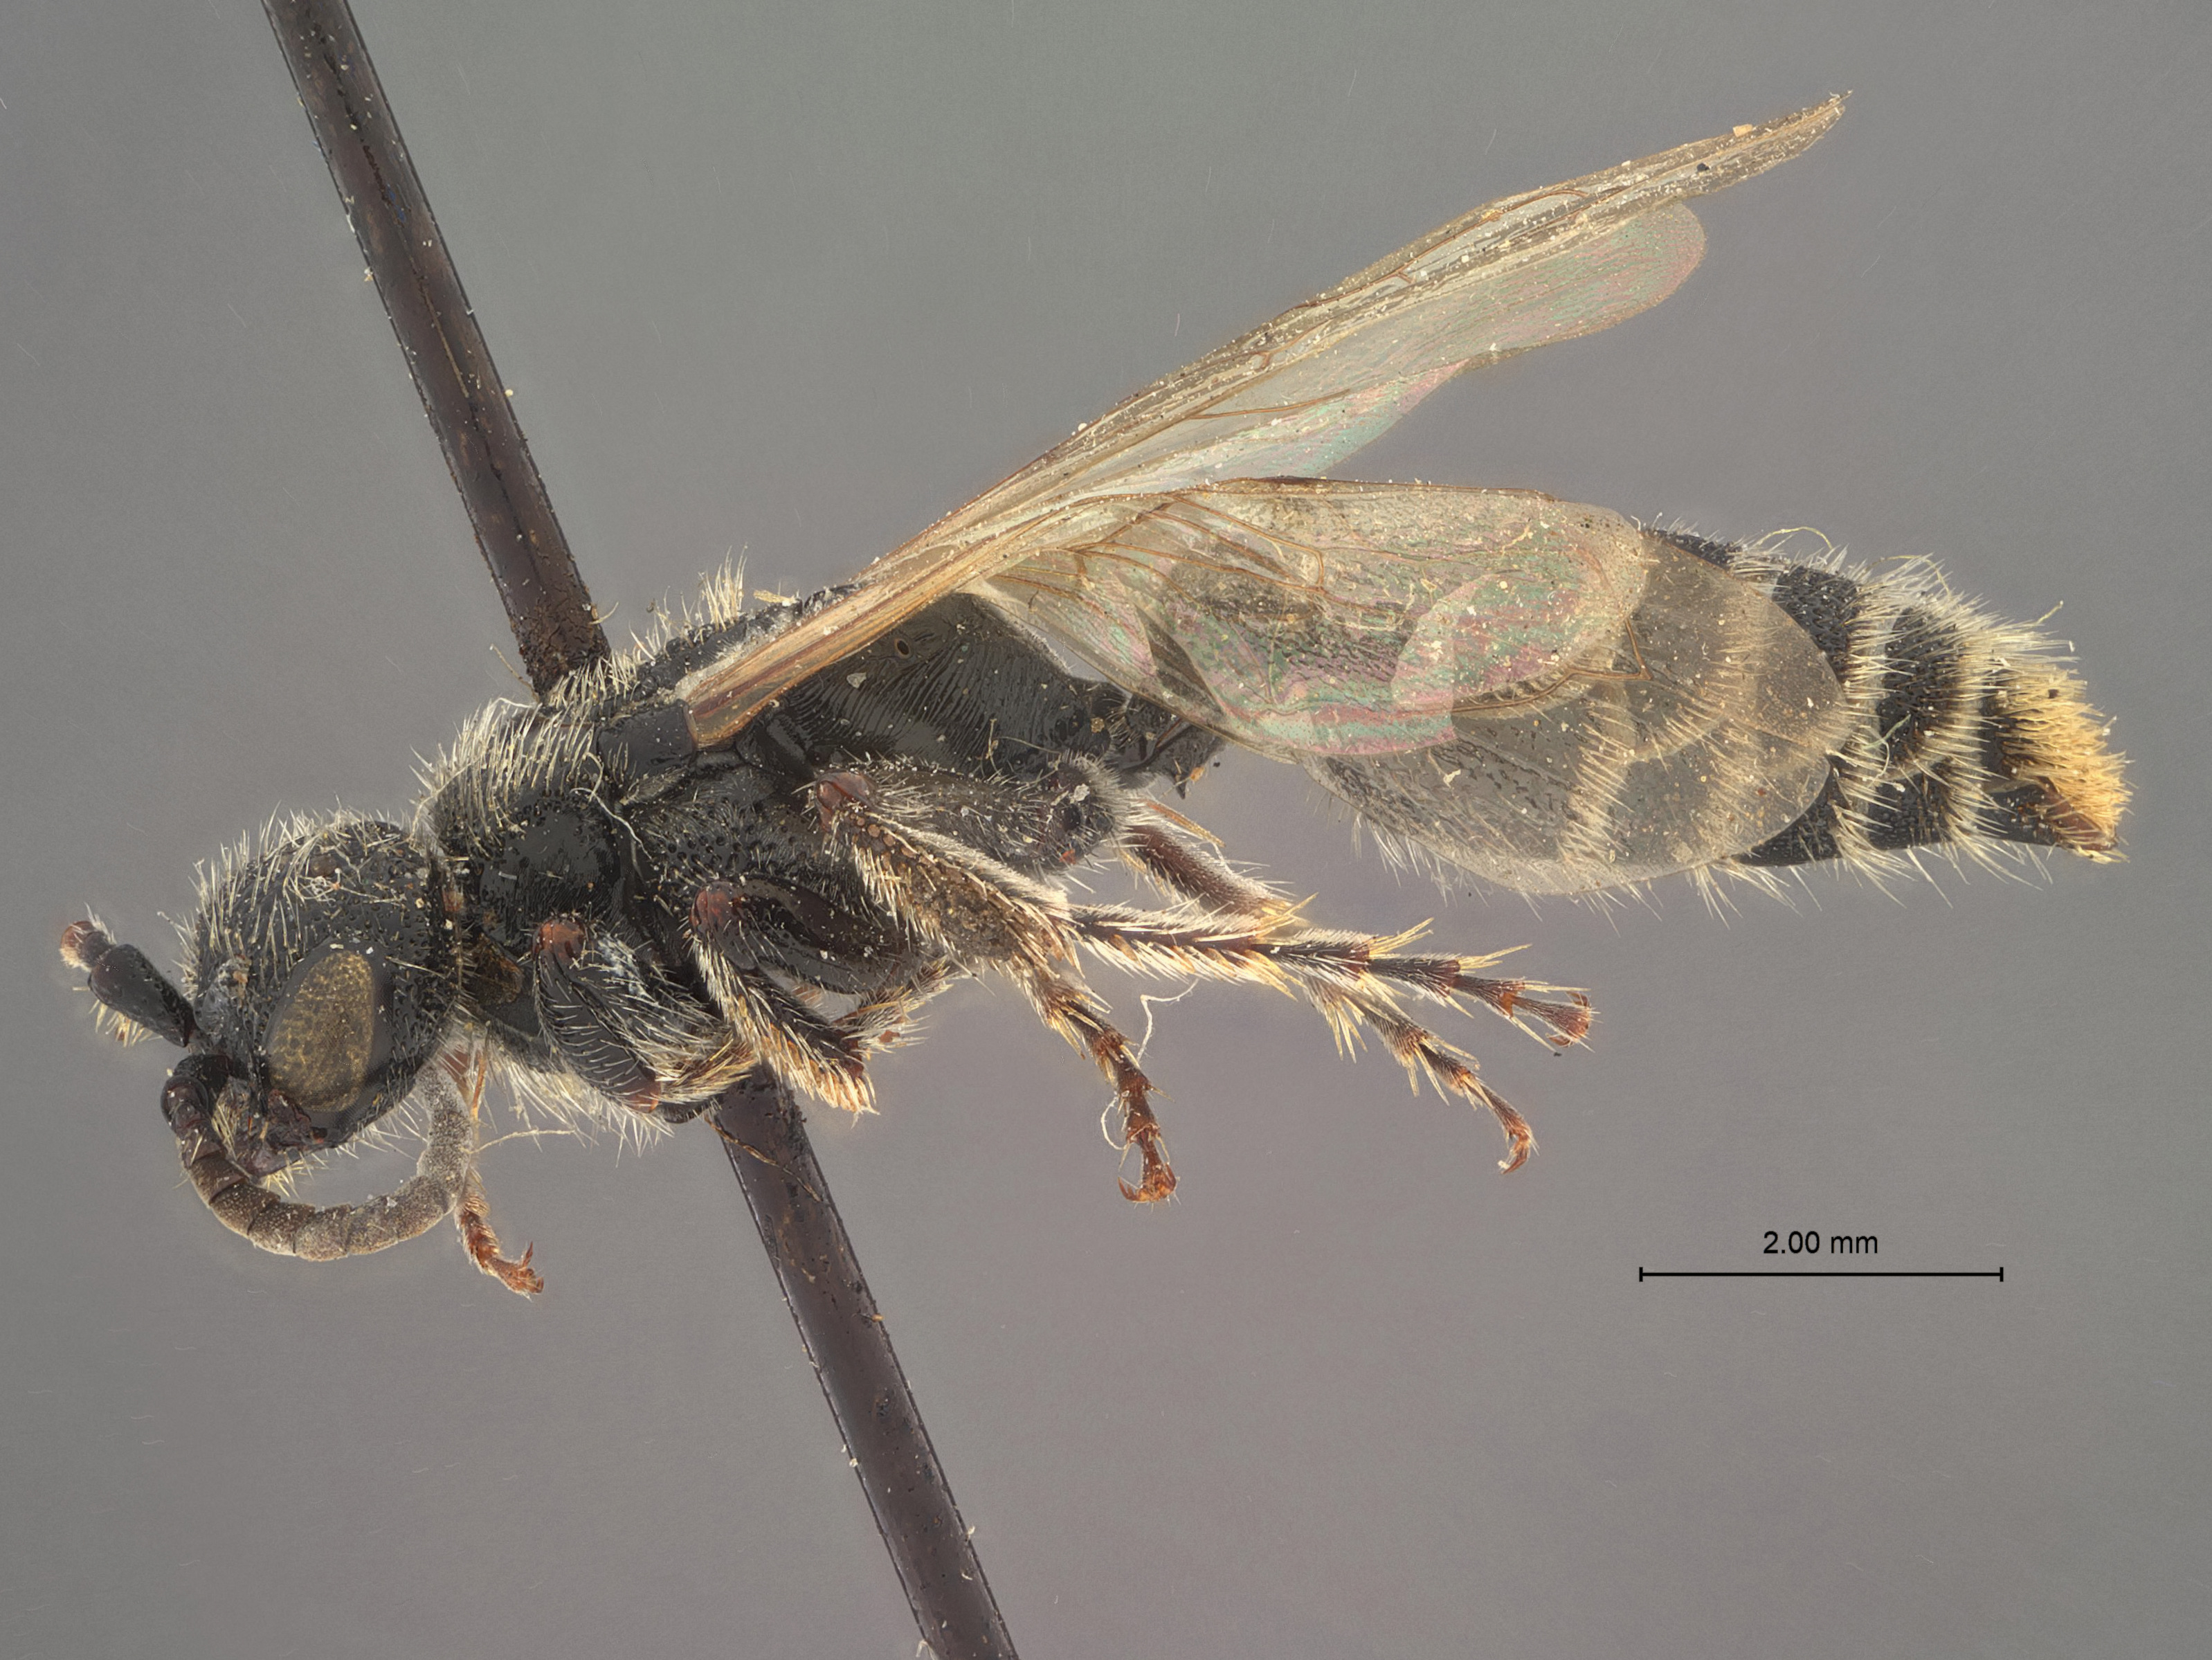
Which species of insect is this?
Neotiphia cristata
